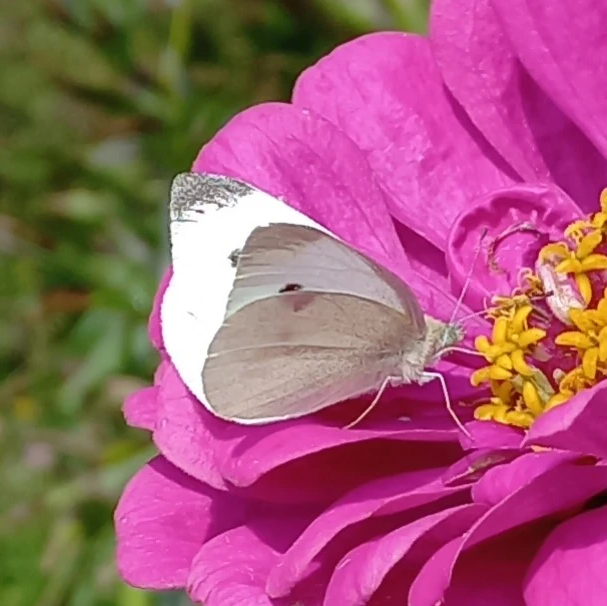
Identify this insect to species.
Pieris rapae
